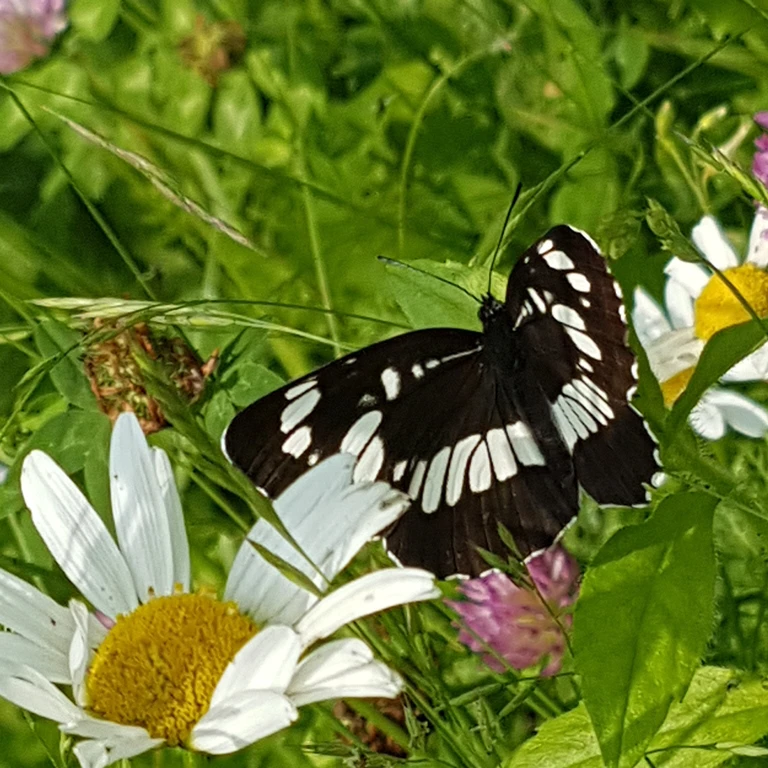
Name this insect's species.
Neptis rivularis
